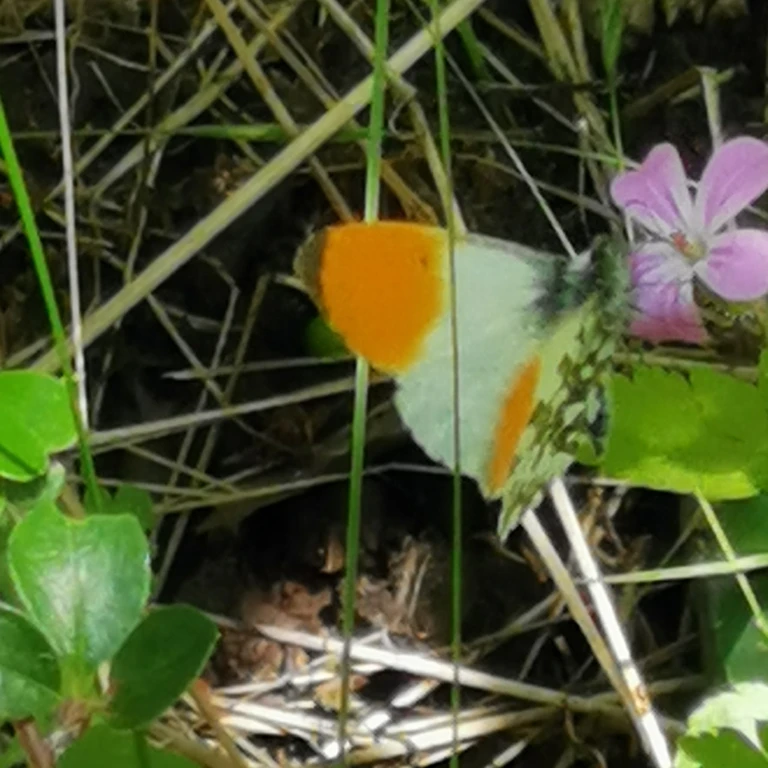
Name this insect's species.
Anthocharis cardamines
